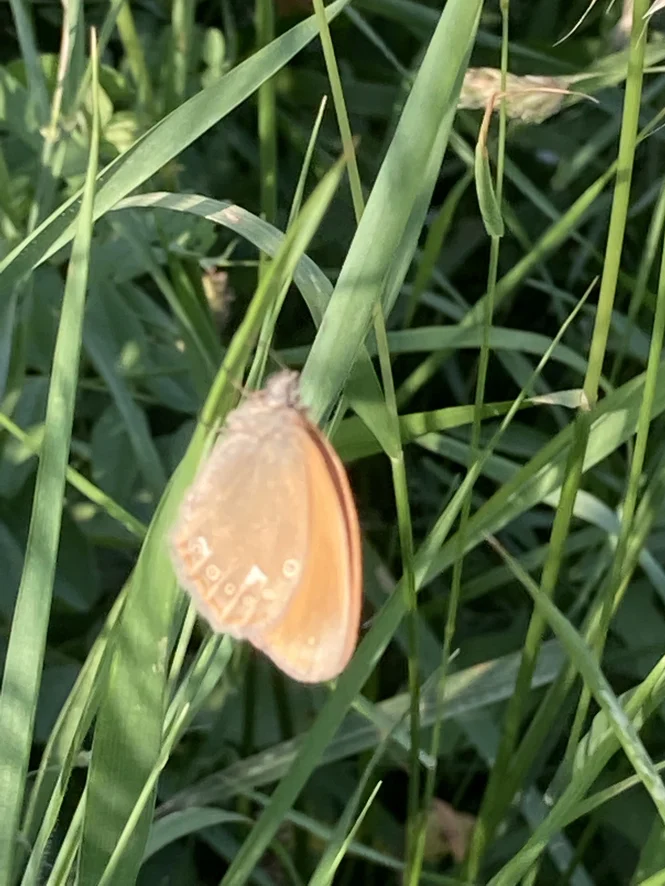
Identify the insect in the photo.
Coenonympha glycerion (also Coenonympha iphis)
